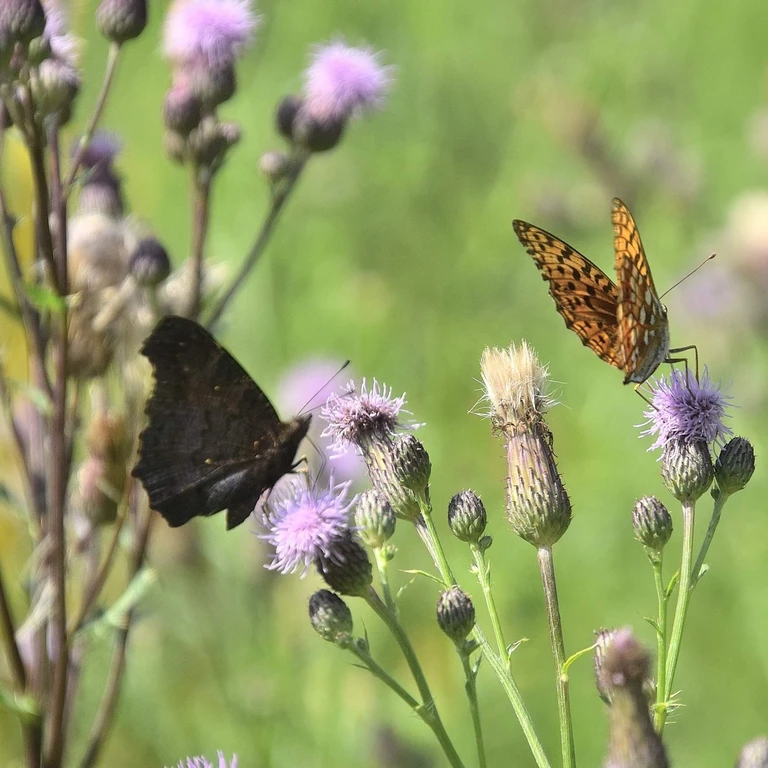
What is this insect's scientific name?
Aglais io
